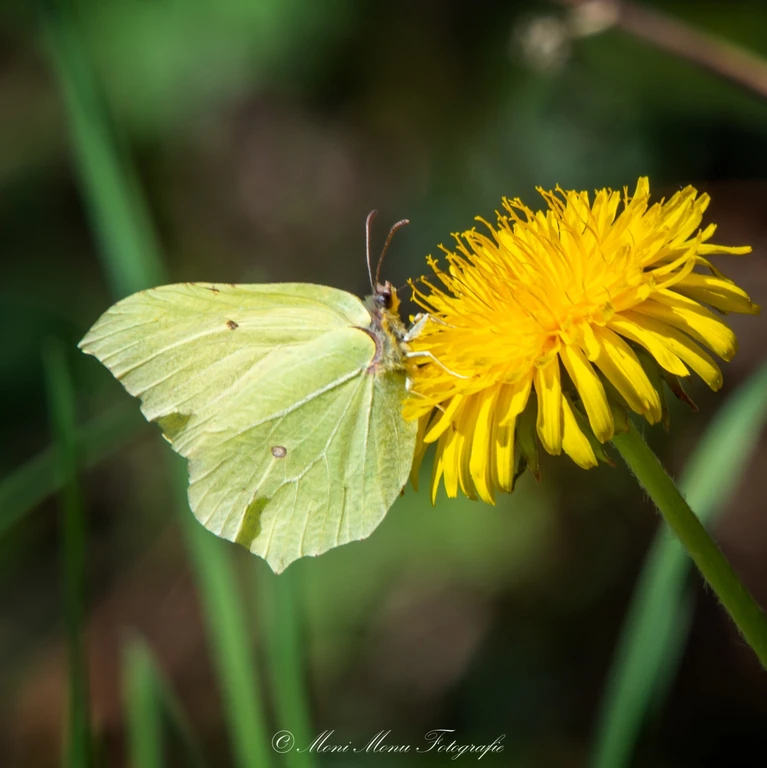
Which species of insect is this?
Gonepteryx rhamni
